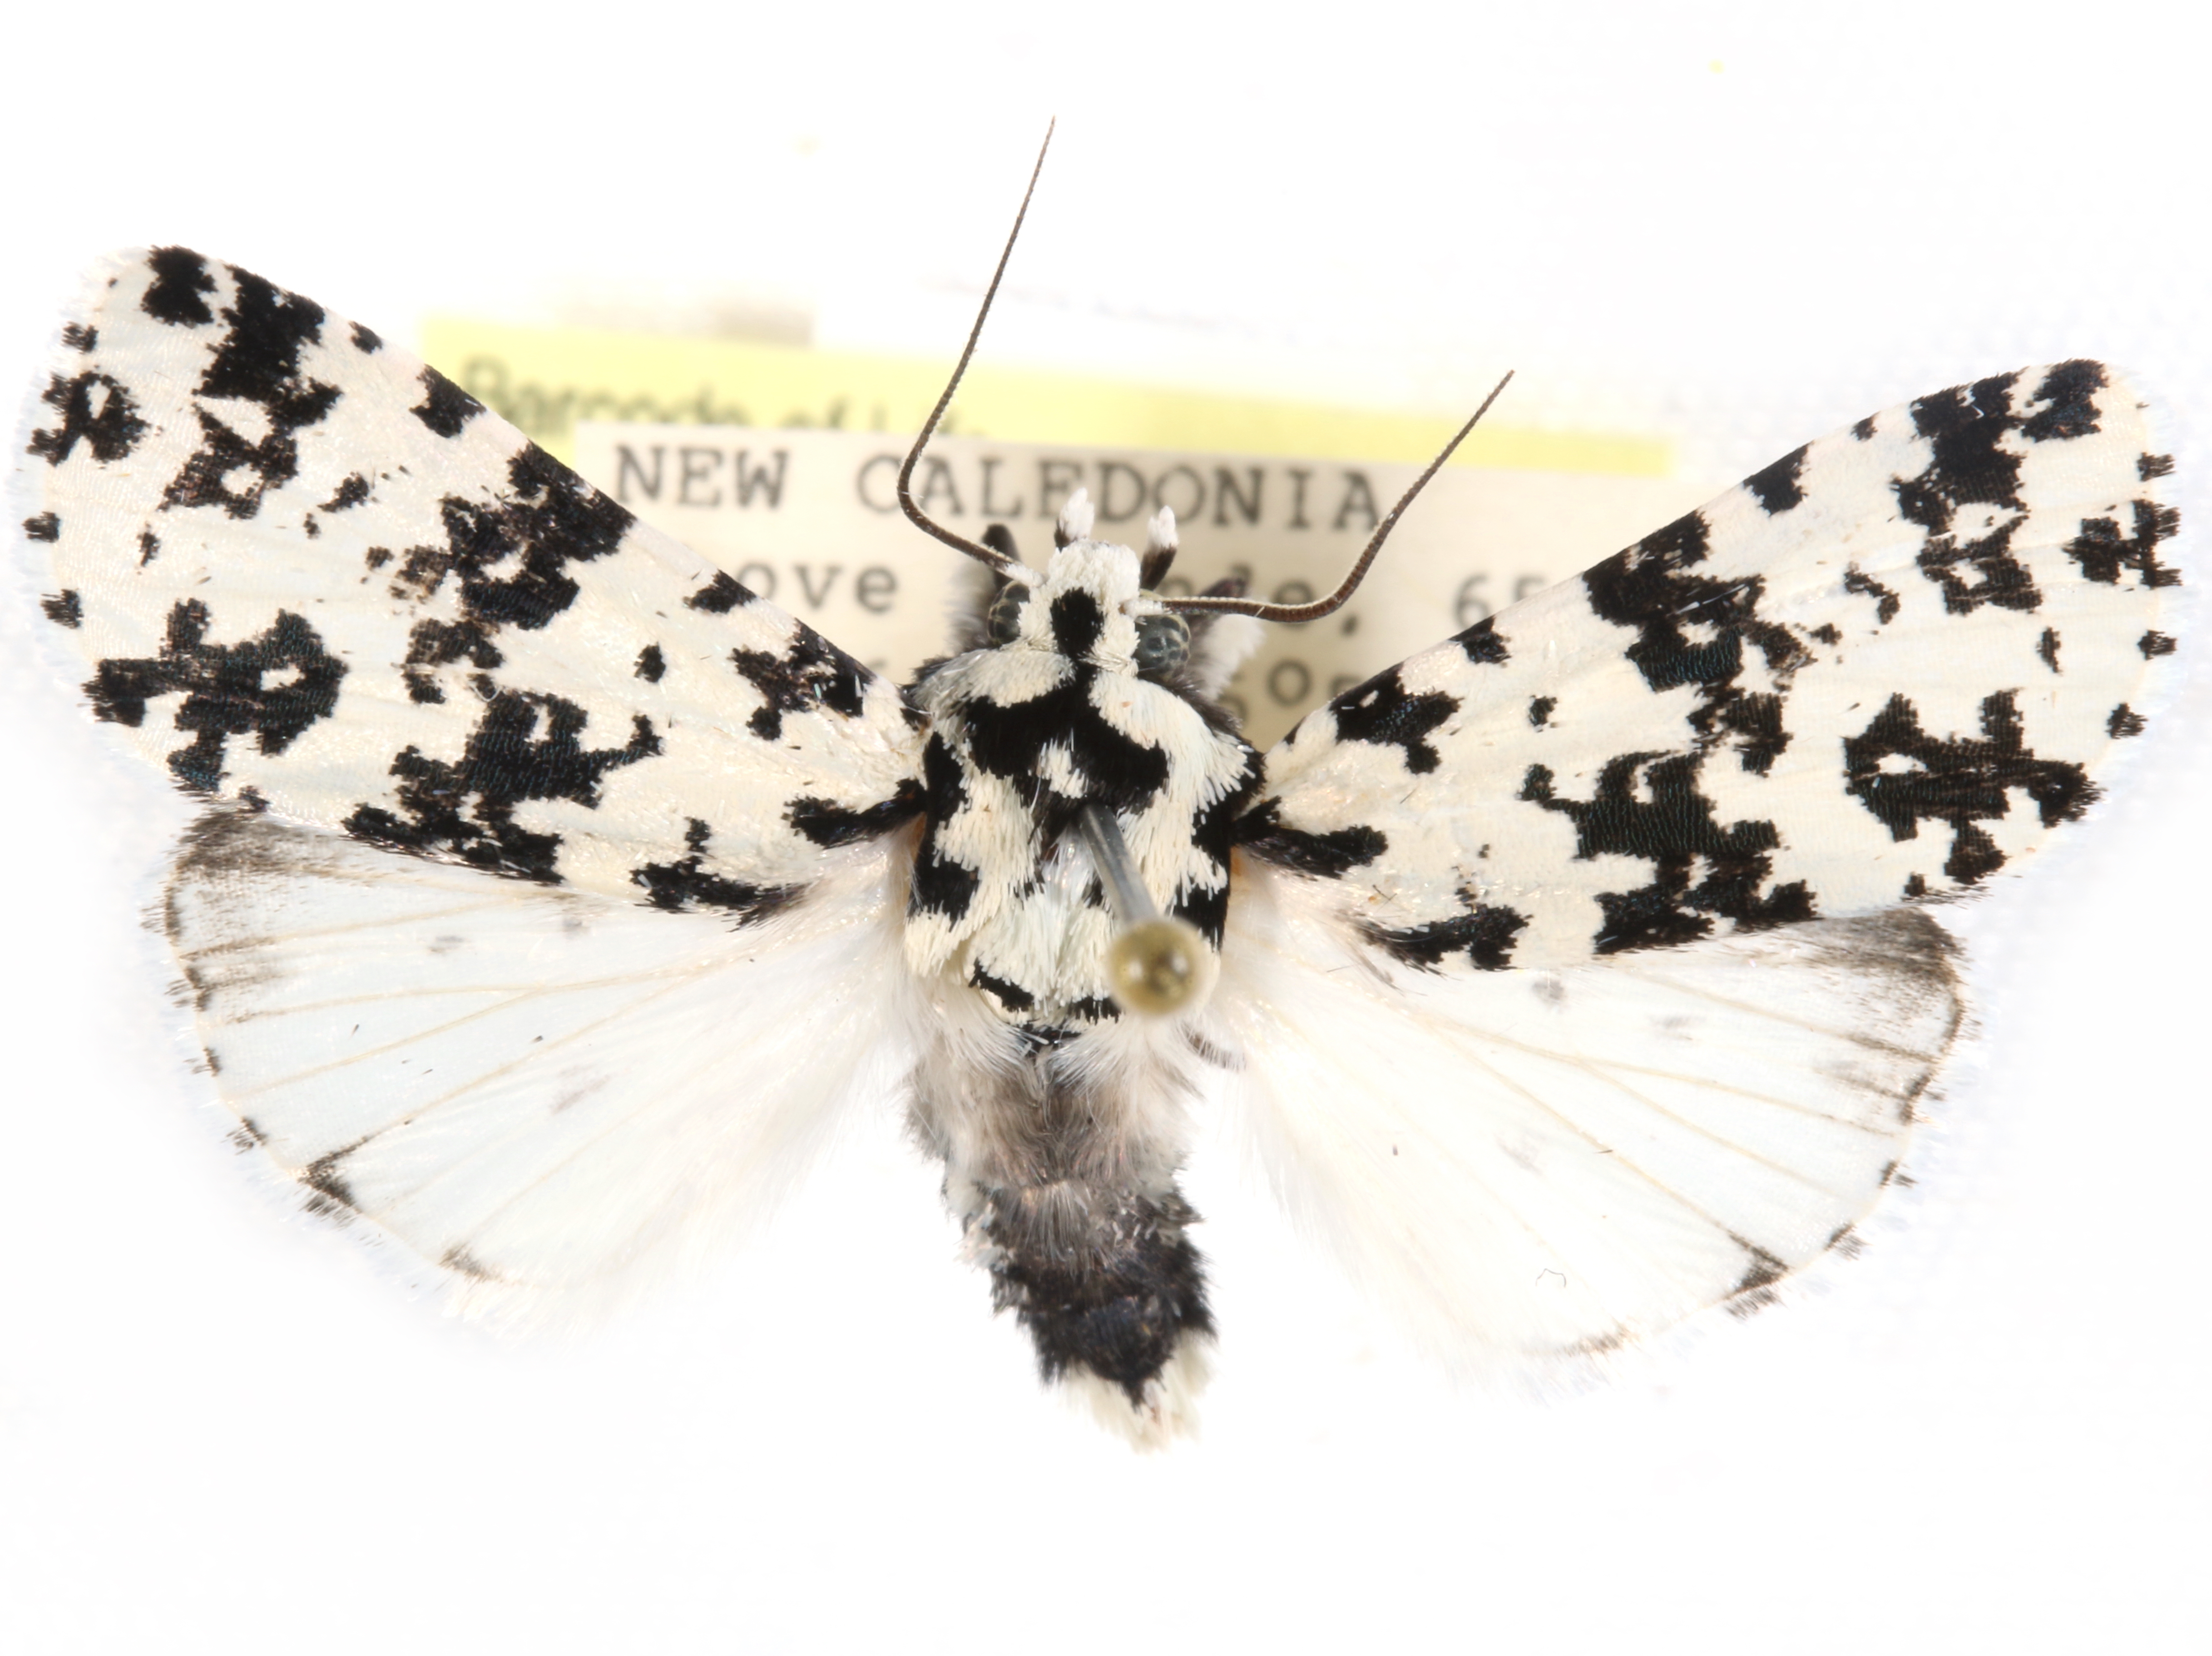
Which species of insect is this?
Molvena caledonica
